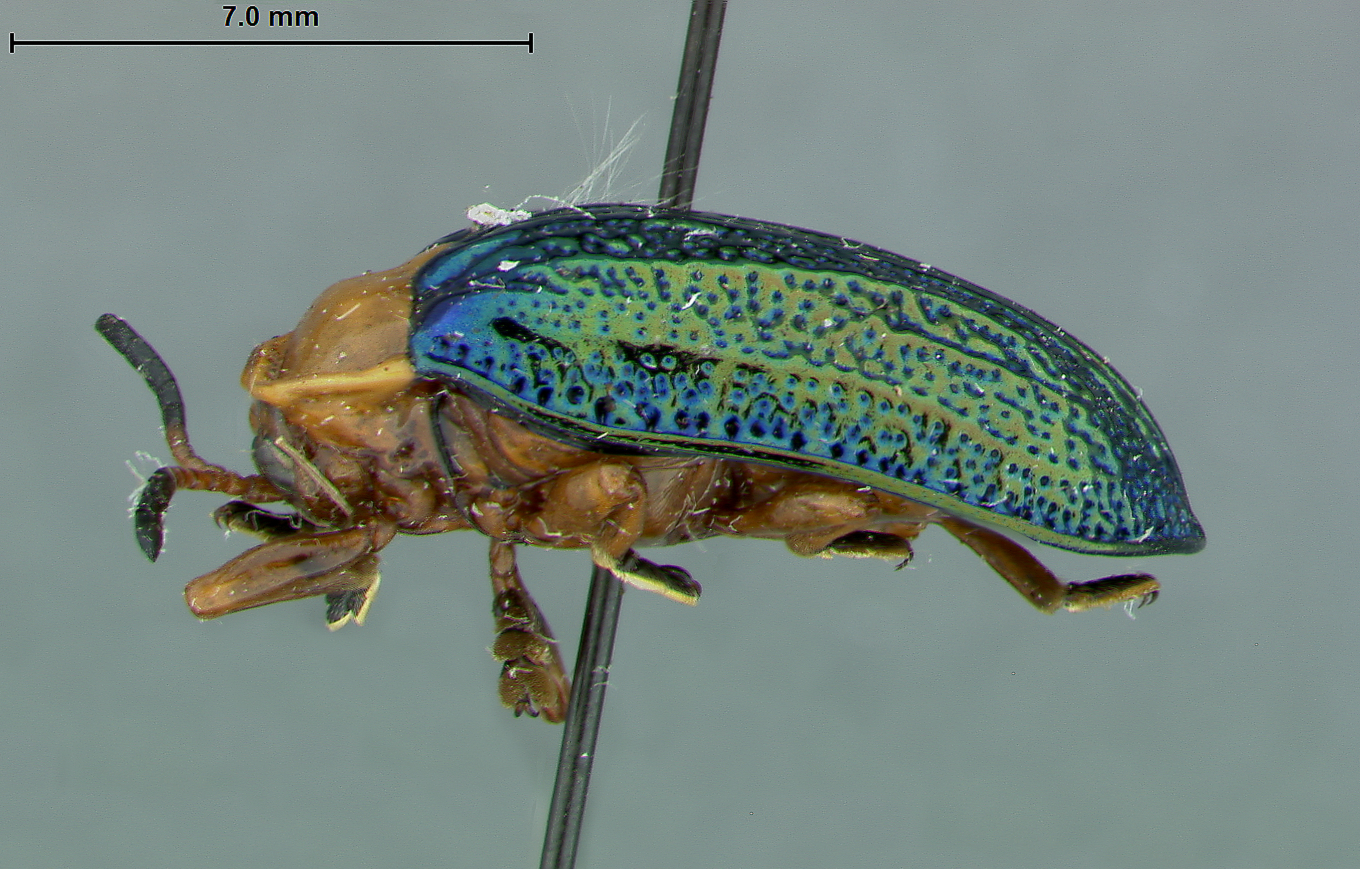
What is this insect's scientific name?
Calopedla leayana
